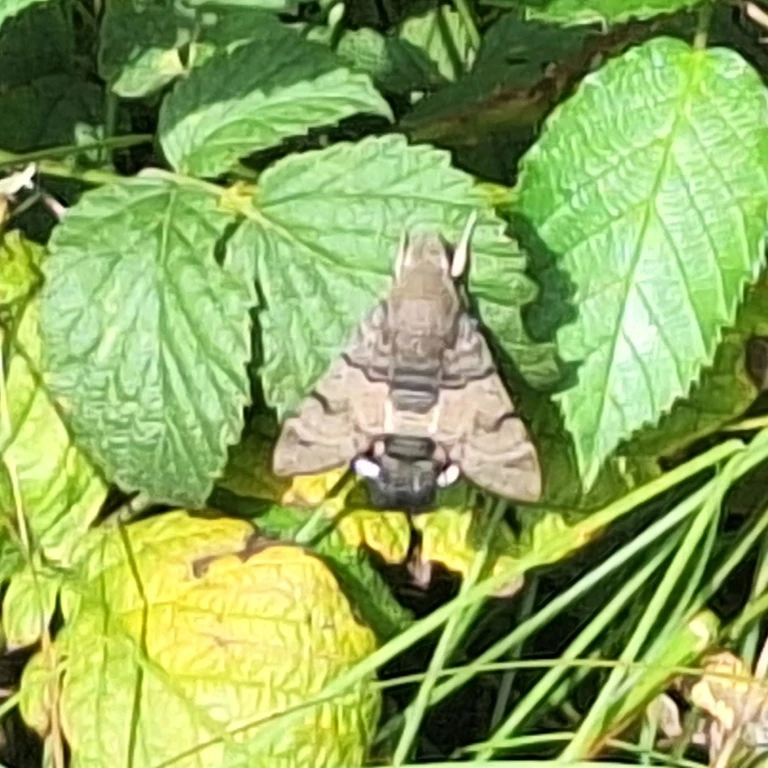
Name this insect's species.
Macroglossum stellatarum
